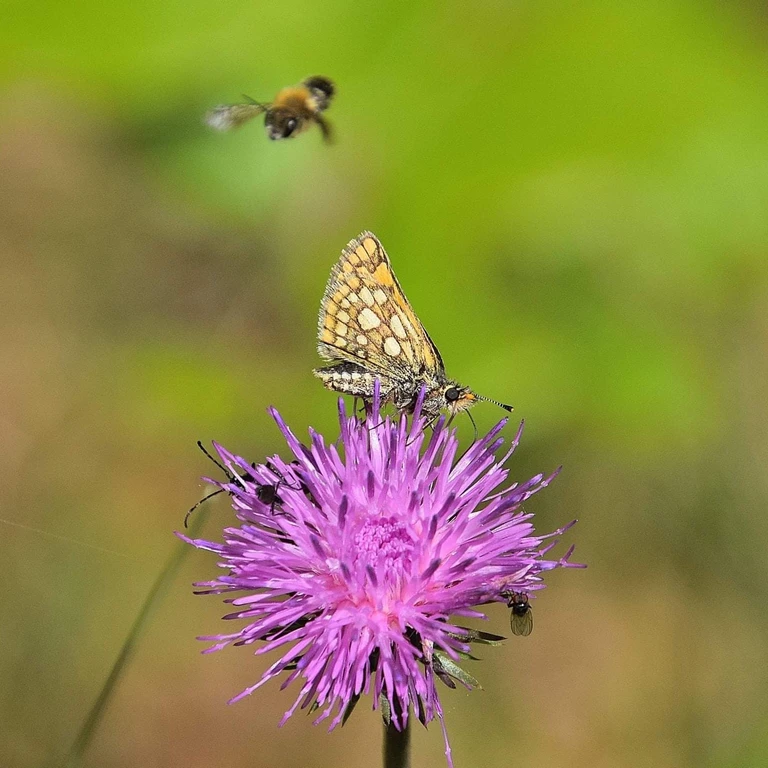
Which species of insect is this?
Carterocephalus palaemon
